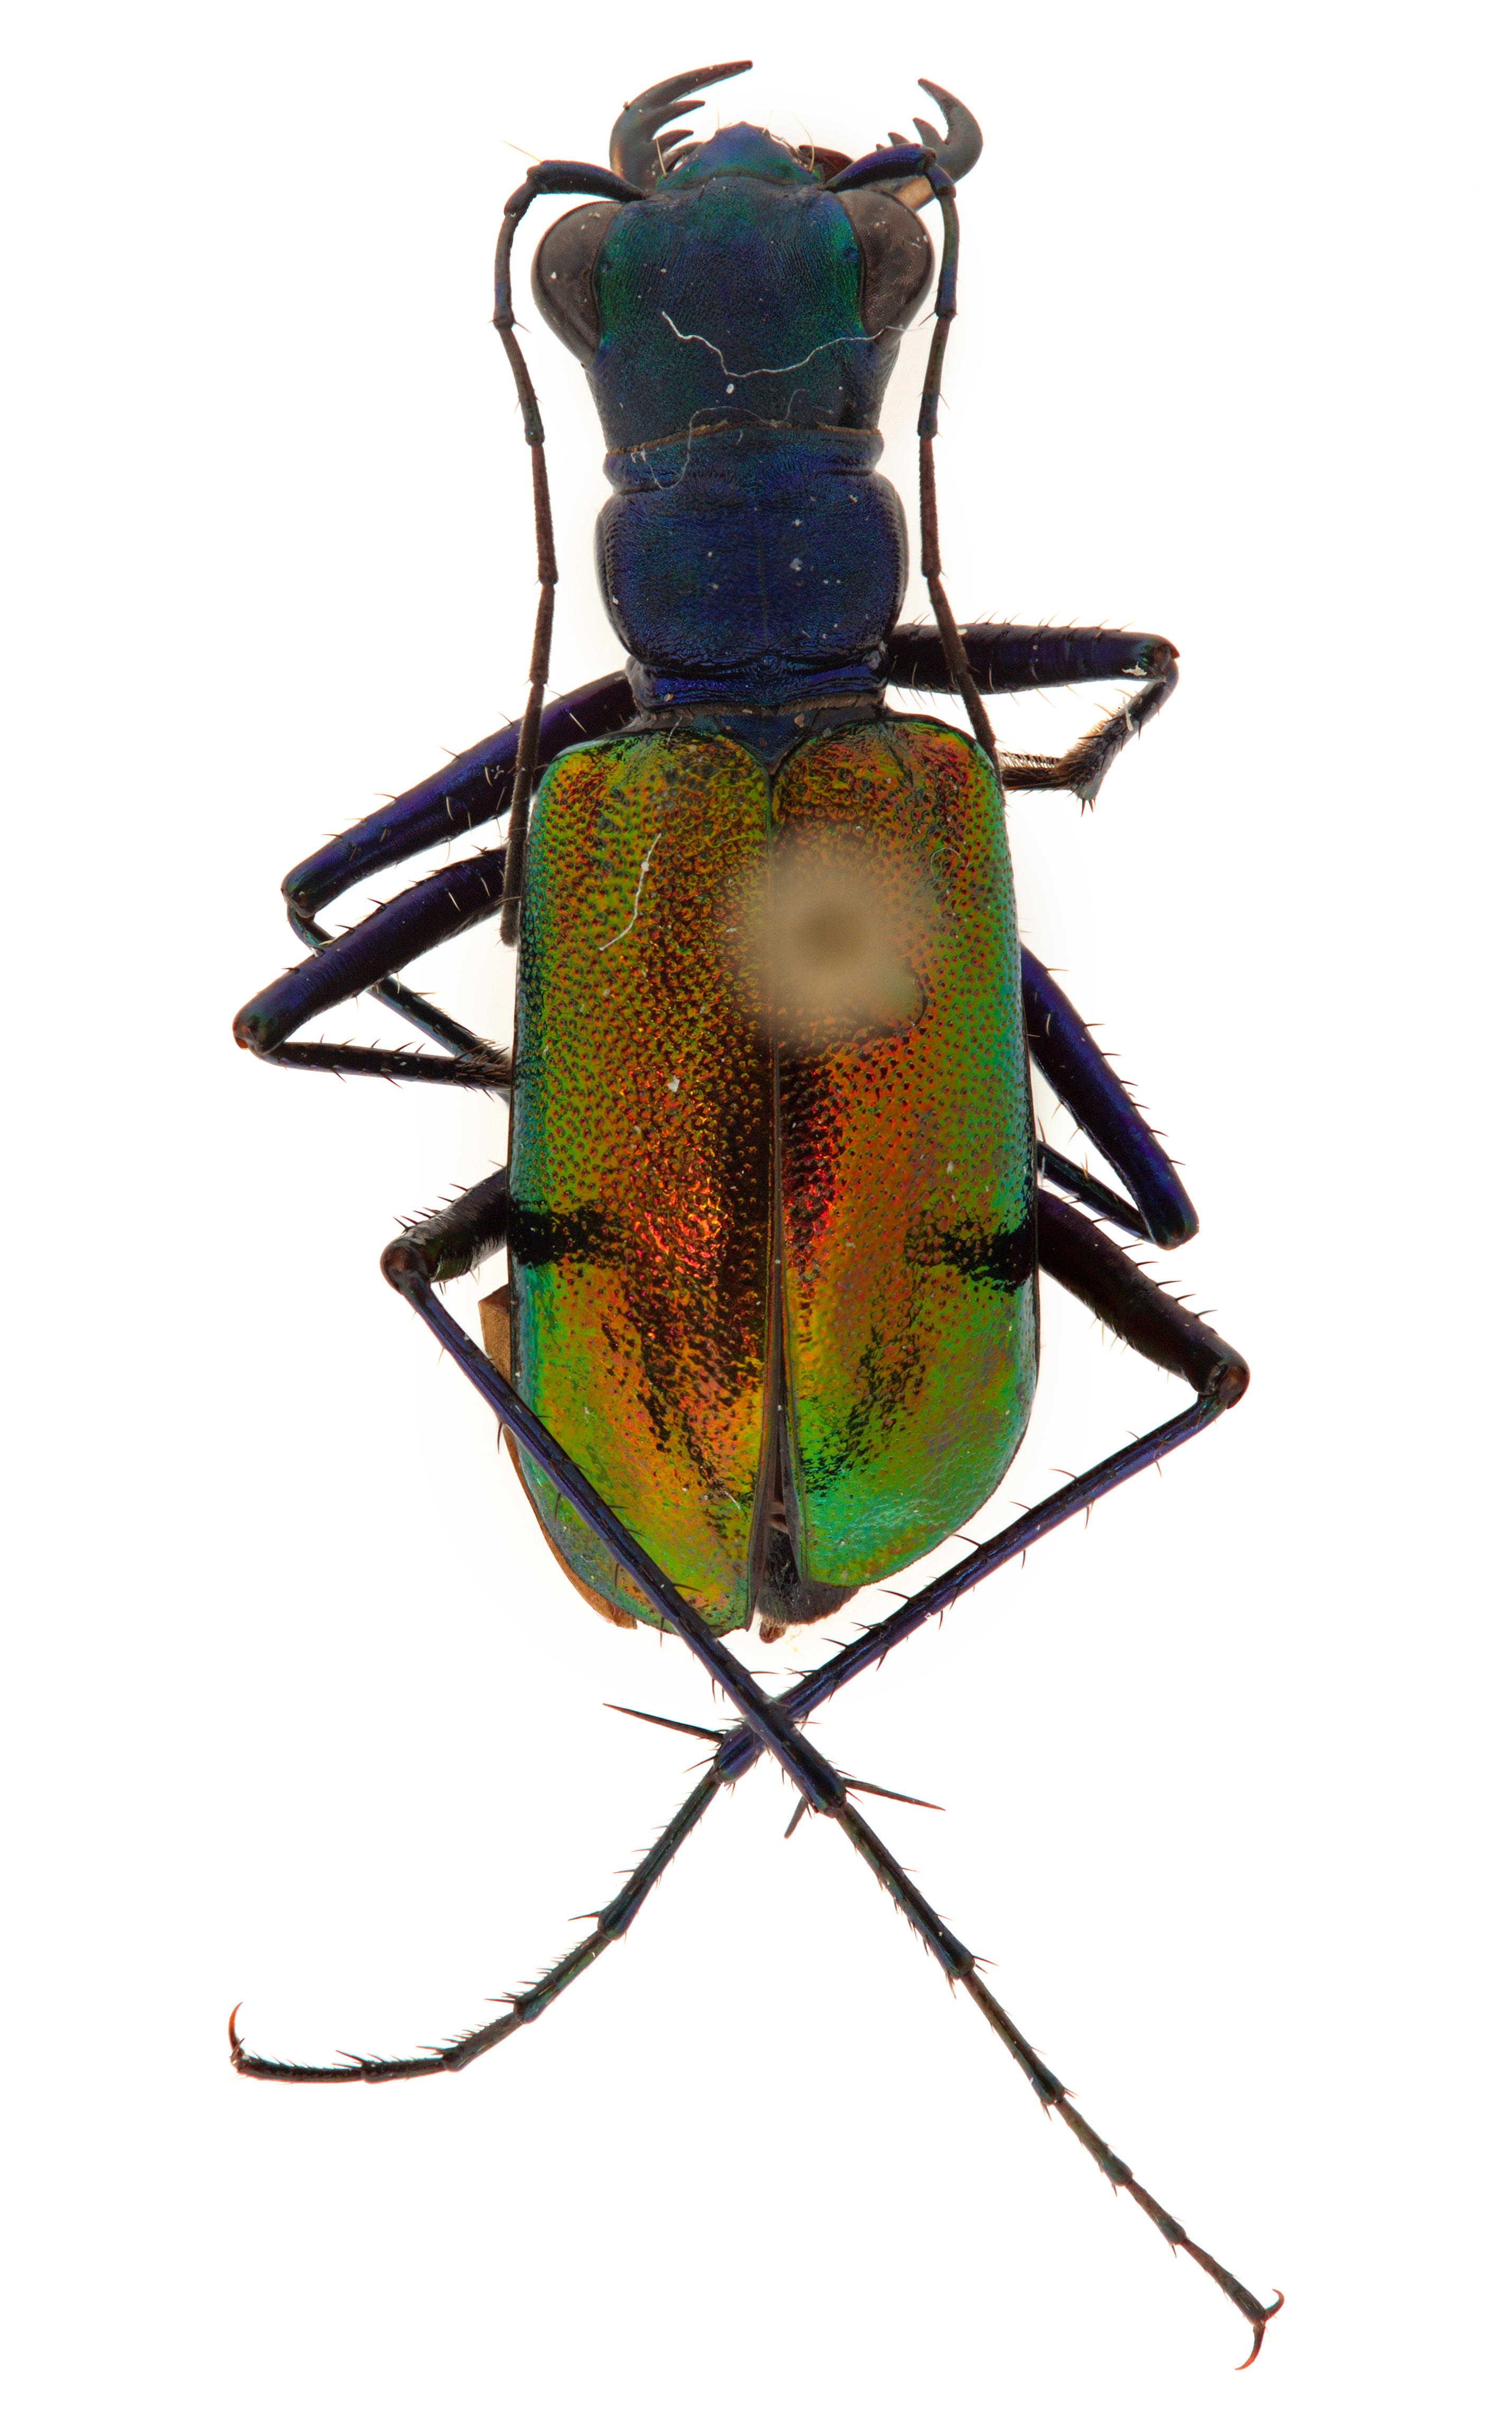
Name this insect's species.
Cheilonycha auripennis
